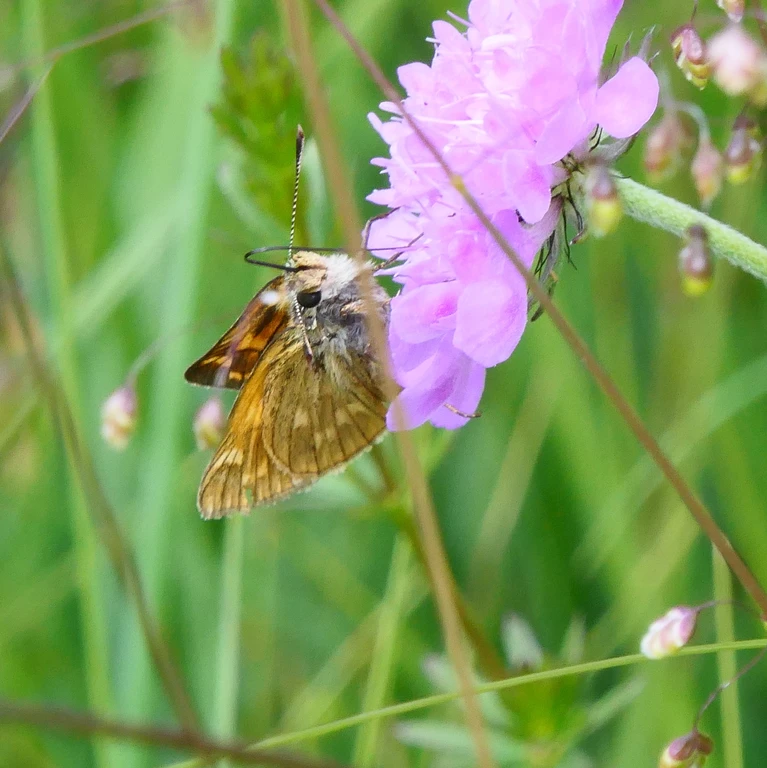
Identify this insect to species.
Ochlodes sylvanus (also Ochlodes venata)
